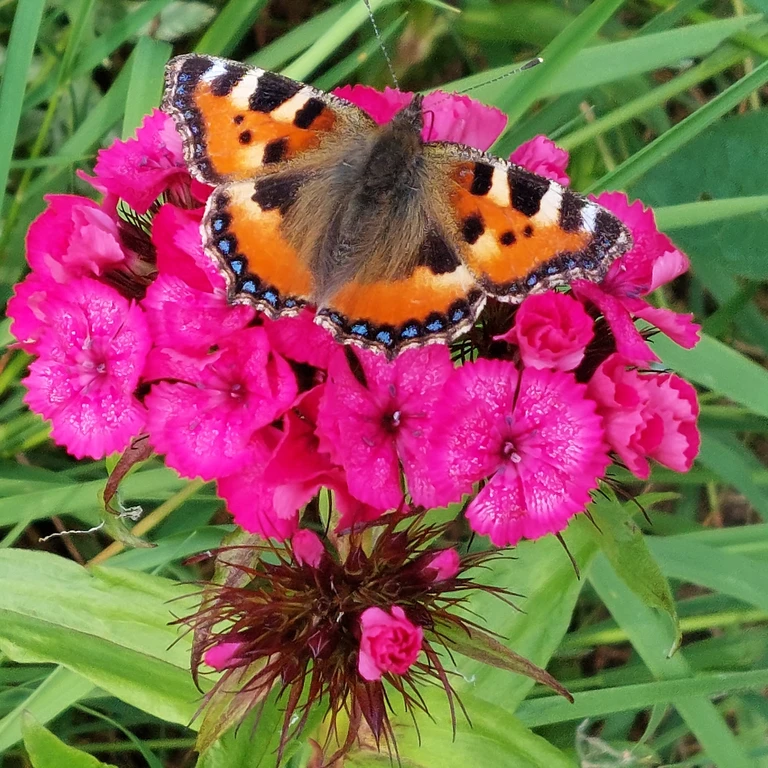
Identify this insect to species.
Aglais urticae
